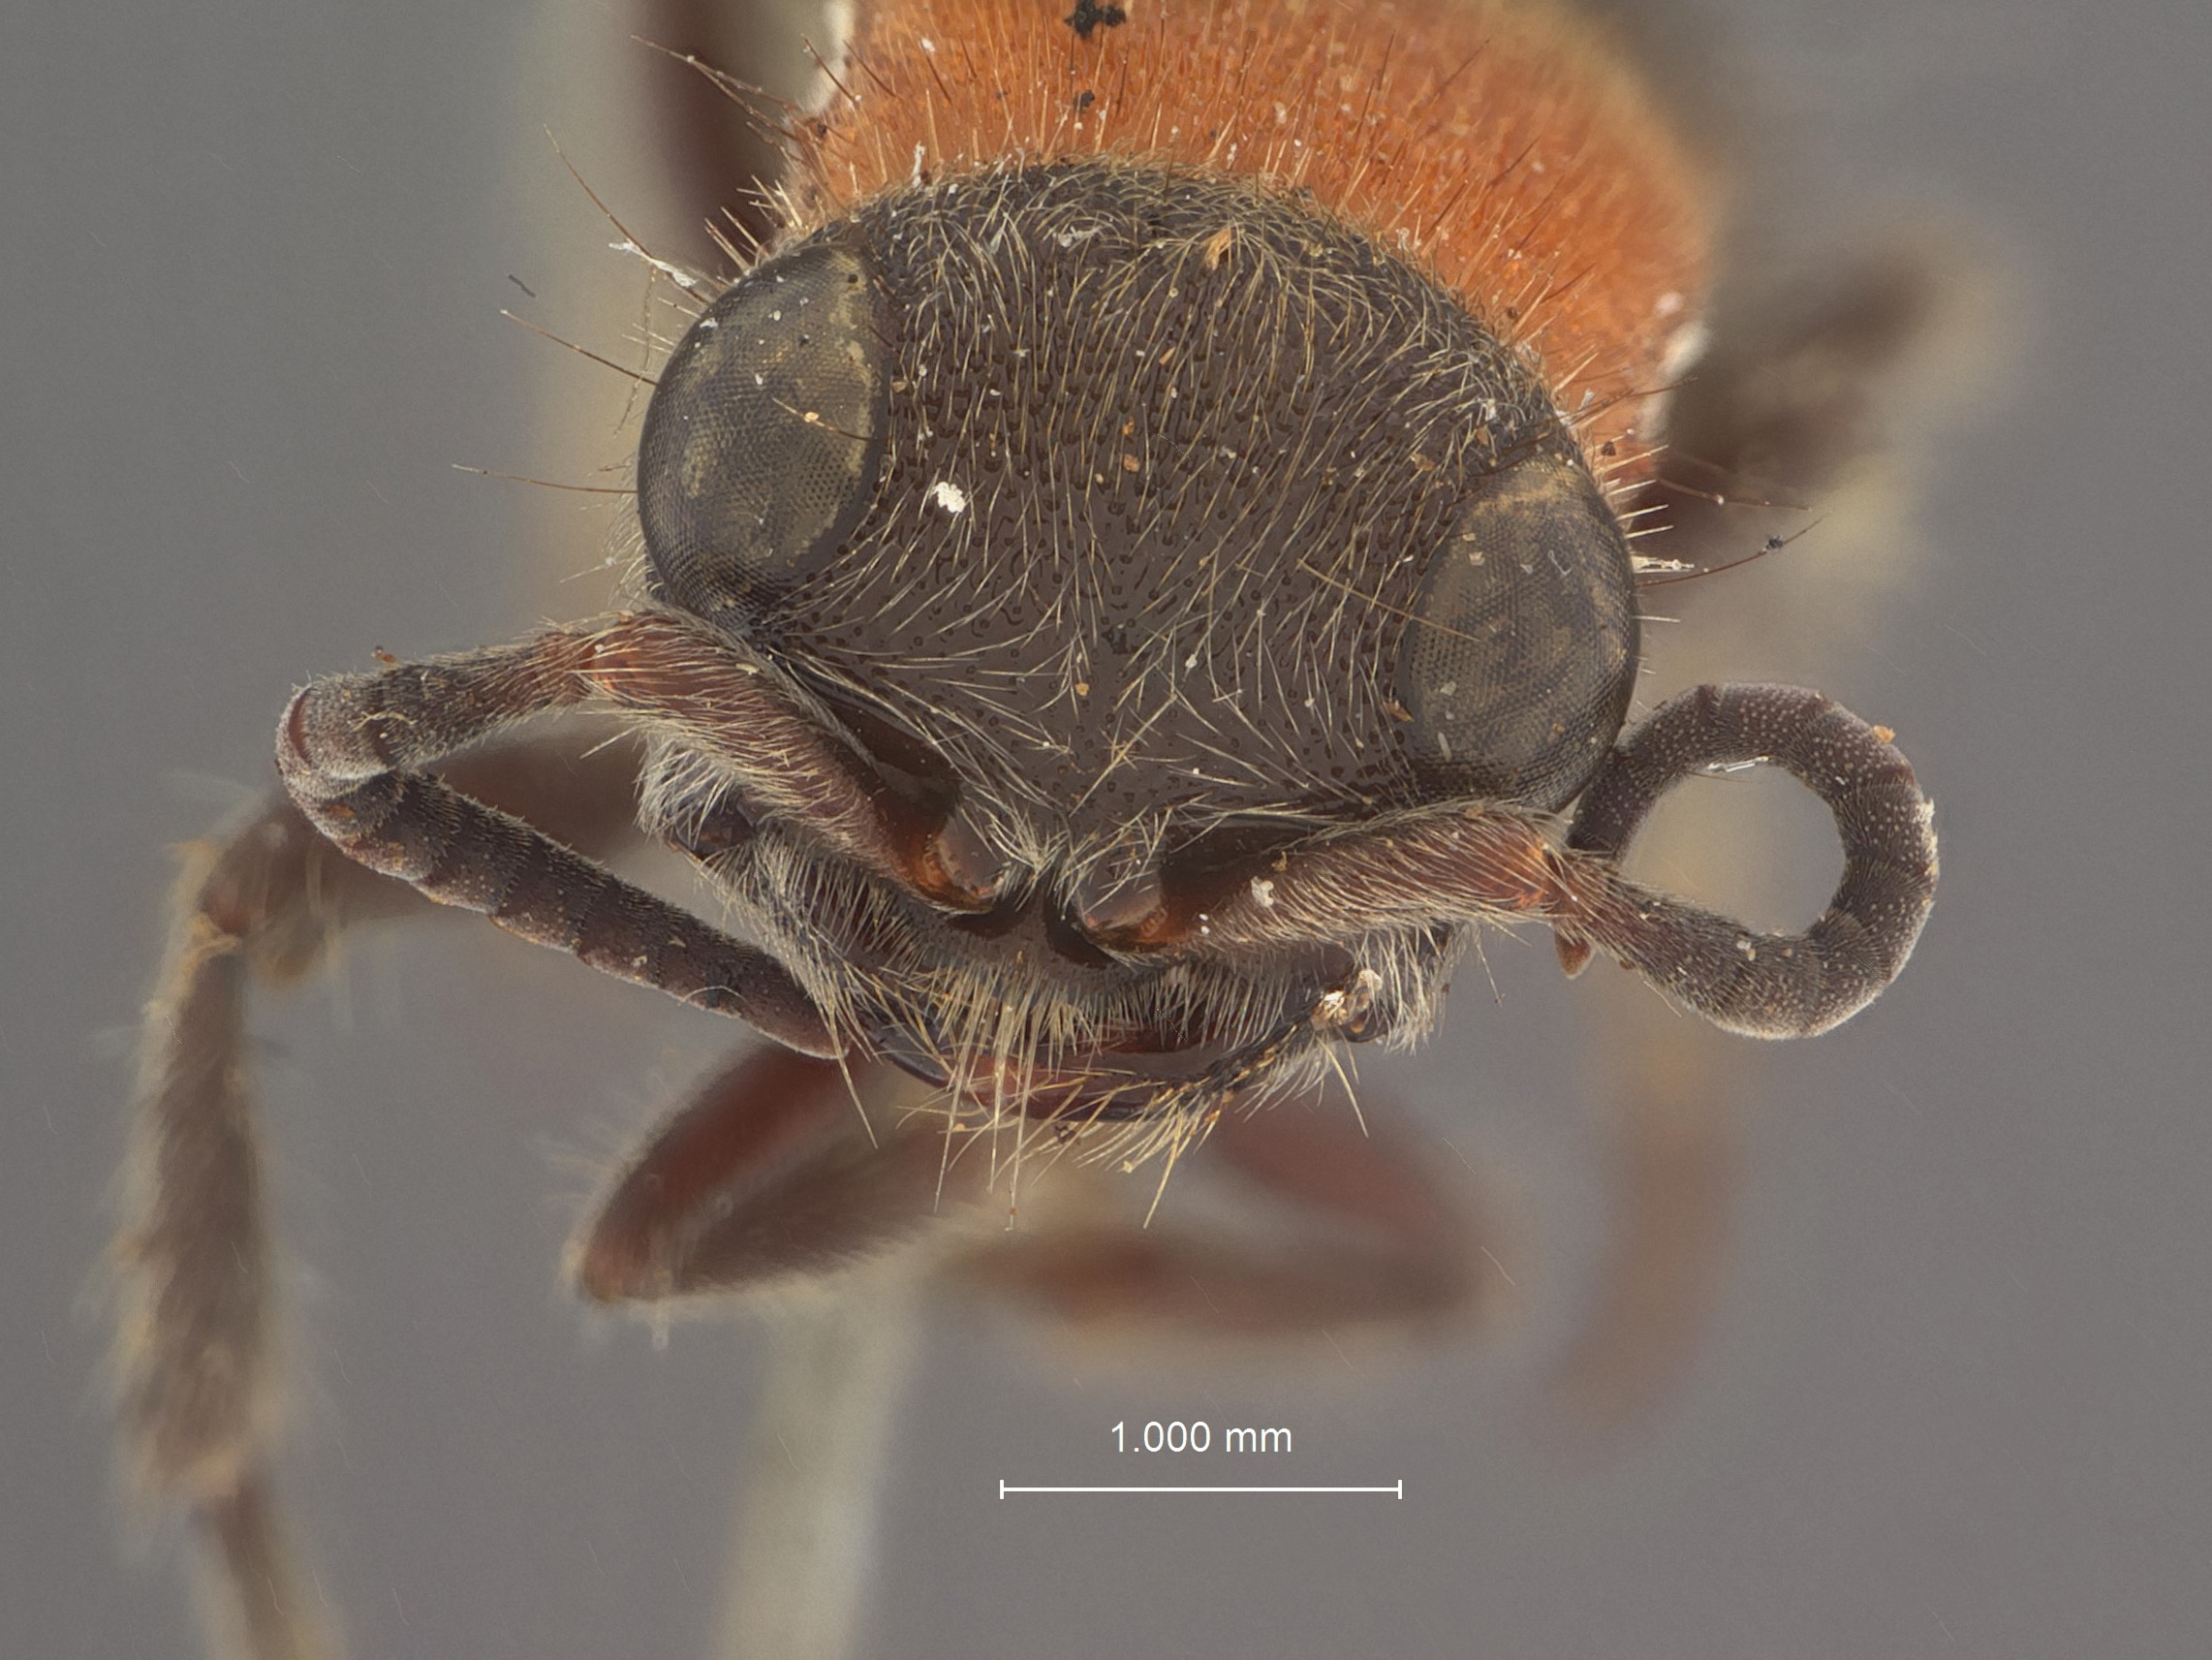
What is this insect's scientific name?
Squamulotilla galatea
